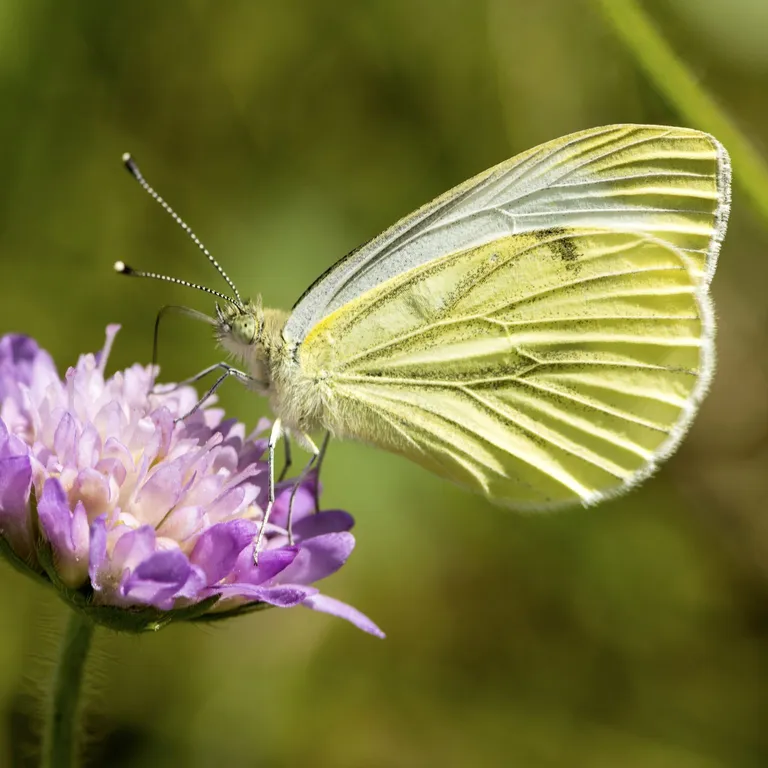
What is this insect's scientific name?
Pieris napi
